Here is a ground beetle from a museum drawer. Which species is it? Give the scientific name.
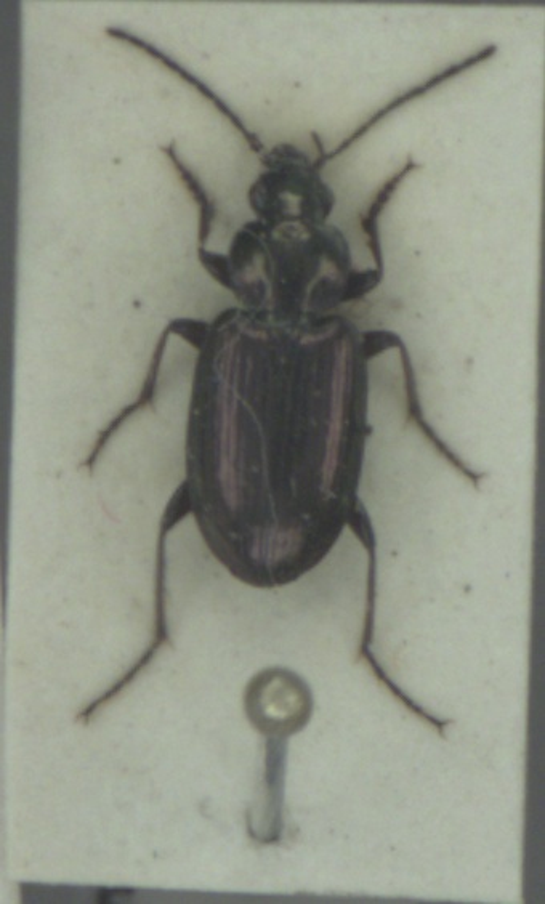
Agonum muelleri
